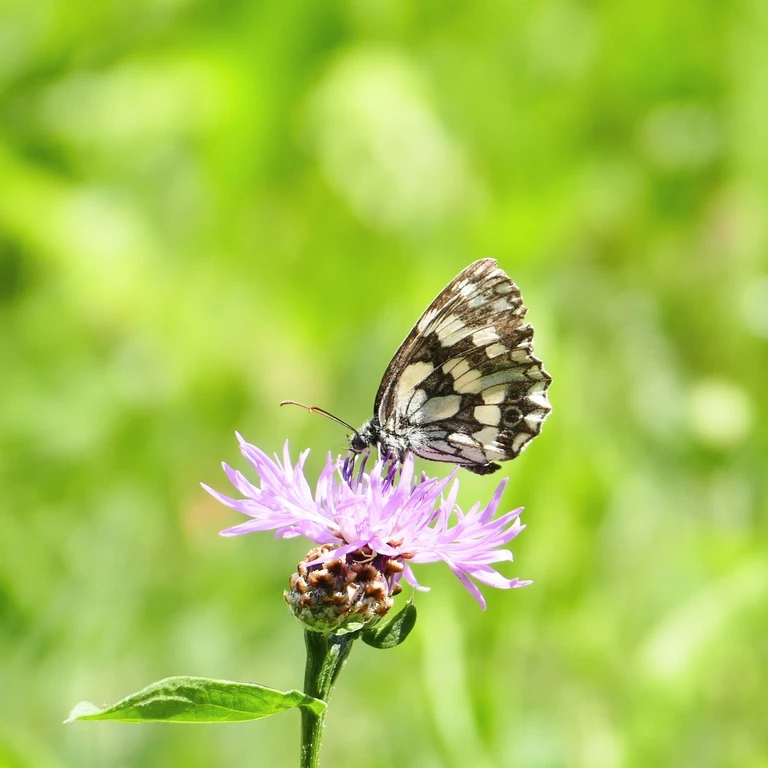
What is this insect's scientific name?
Melanargia galathea
